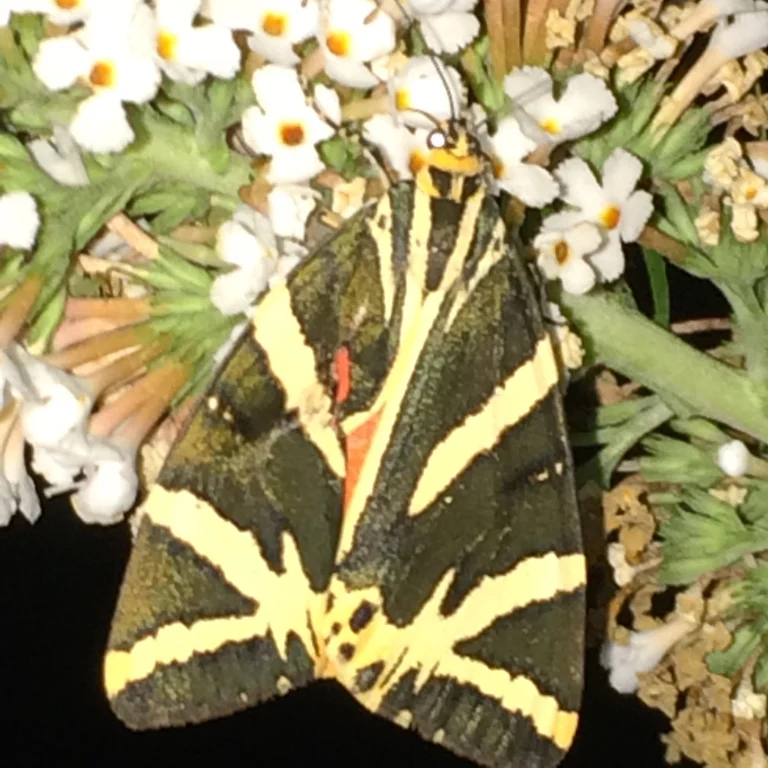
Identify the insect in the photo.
Euplagia quadripunctaria
